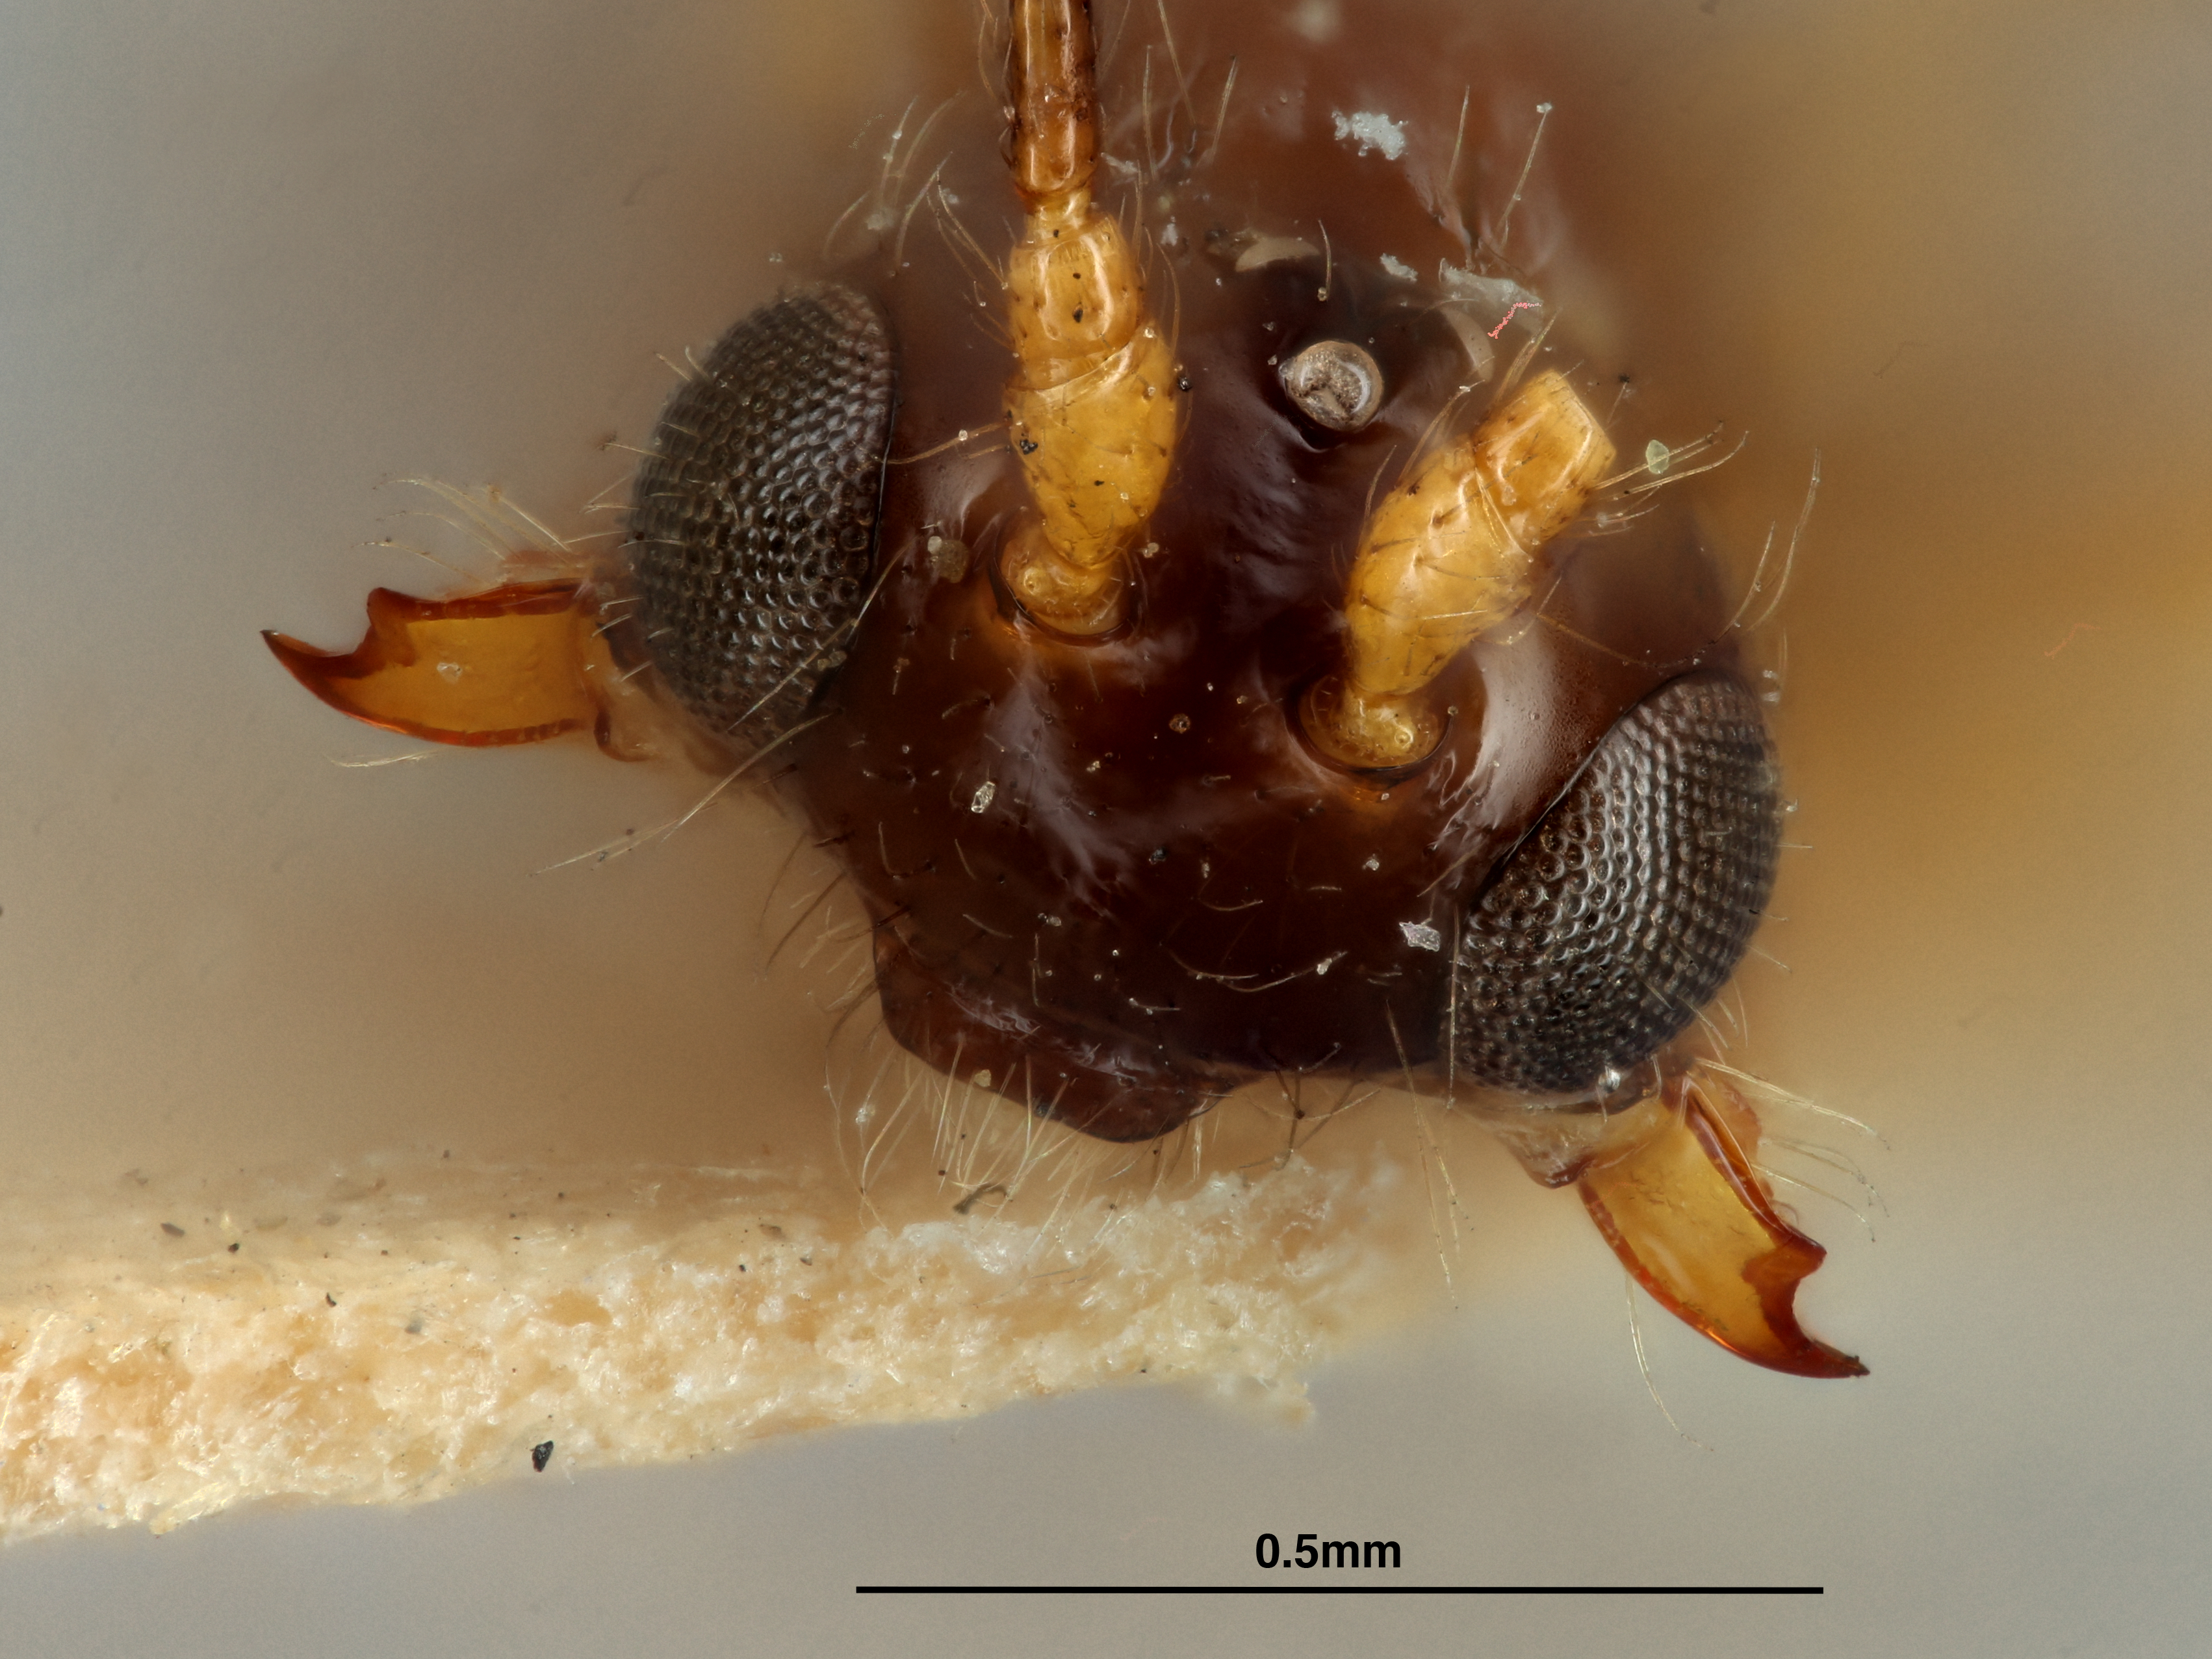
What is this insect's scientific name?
Aphaereta oscinidis
